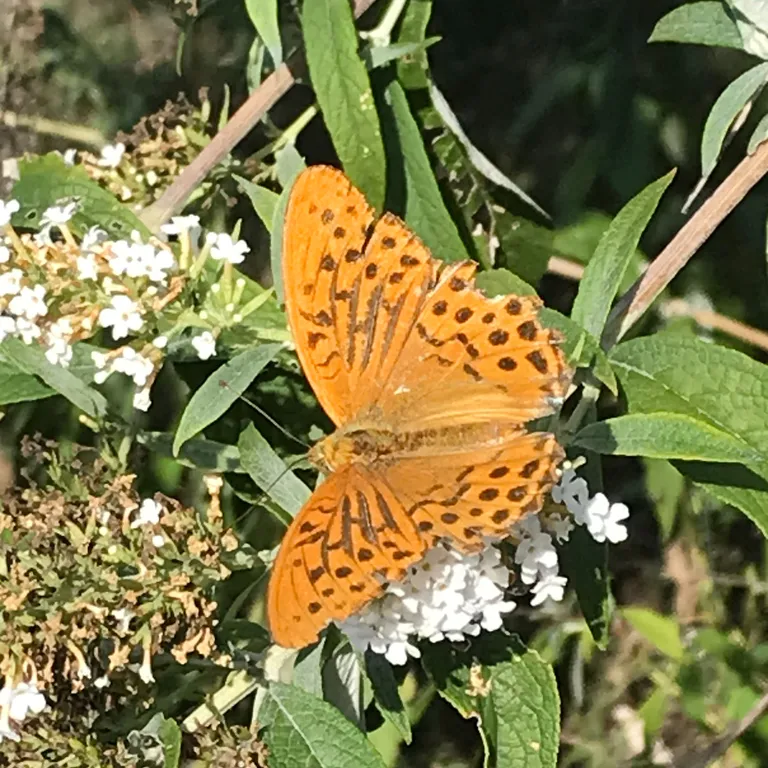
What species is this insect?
Argynnis paphia
